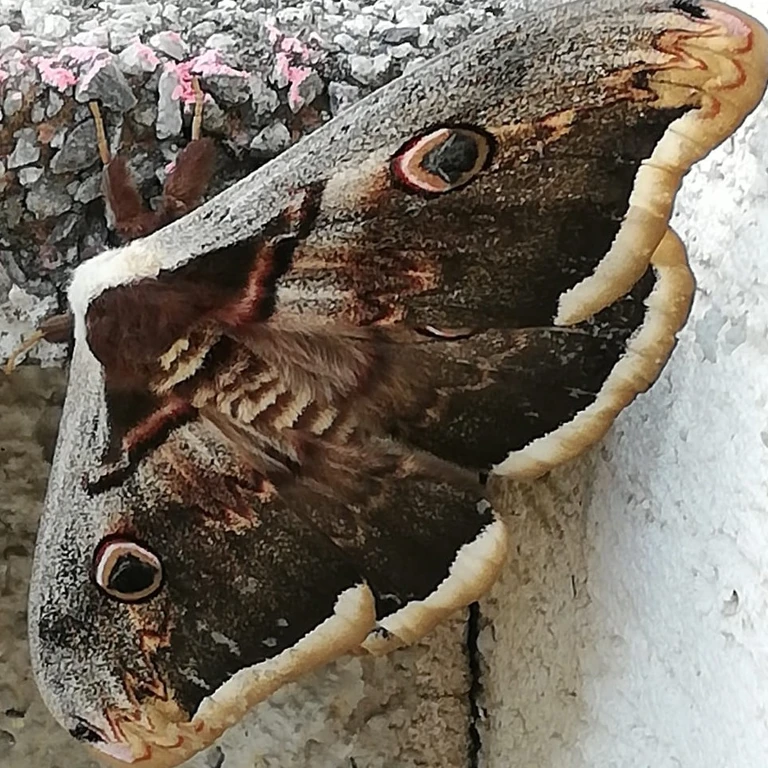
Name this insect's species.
Saturnia pyri
